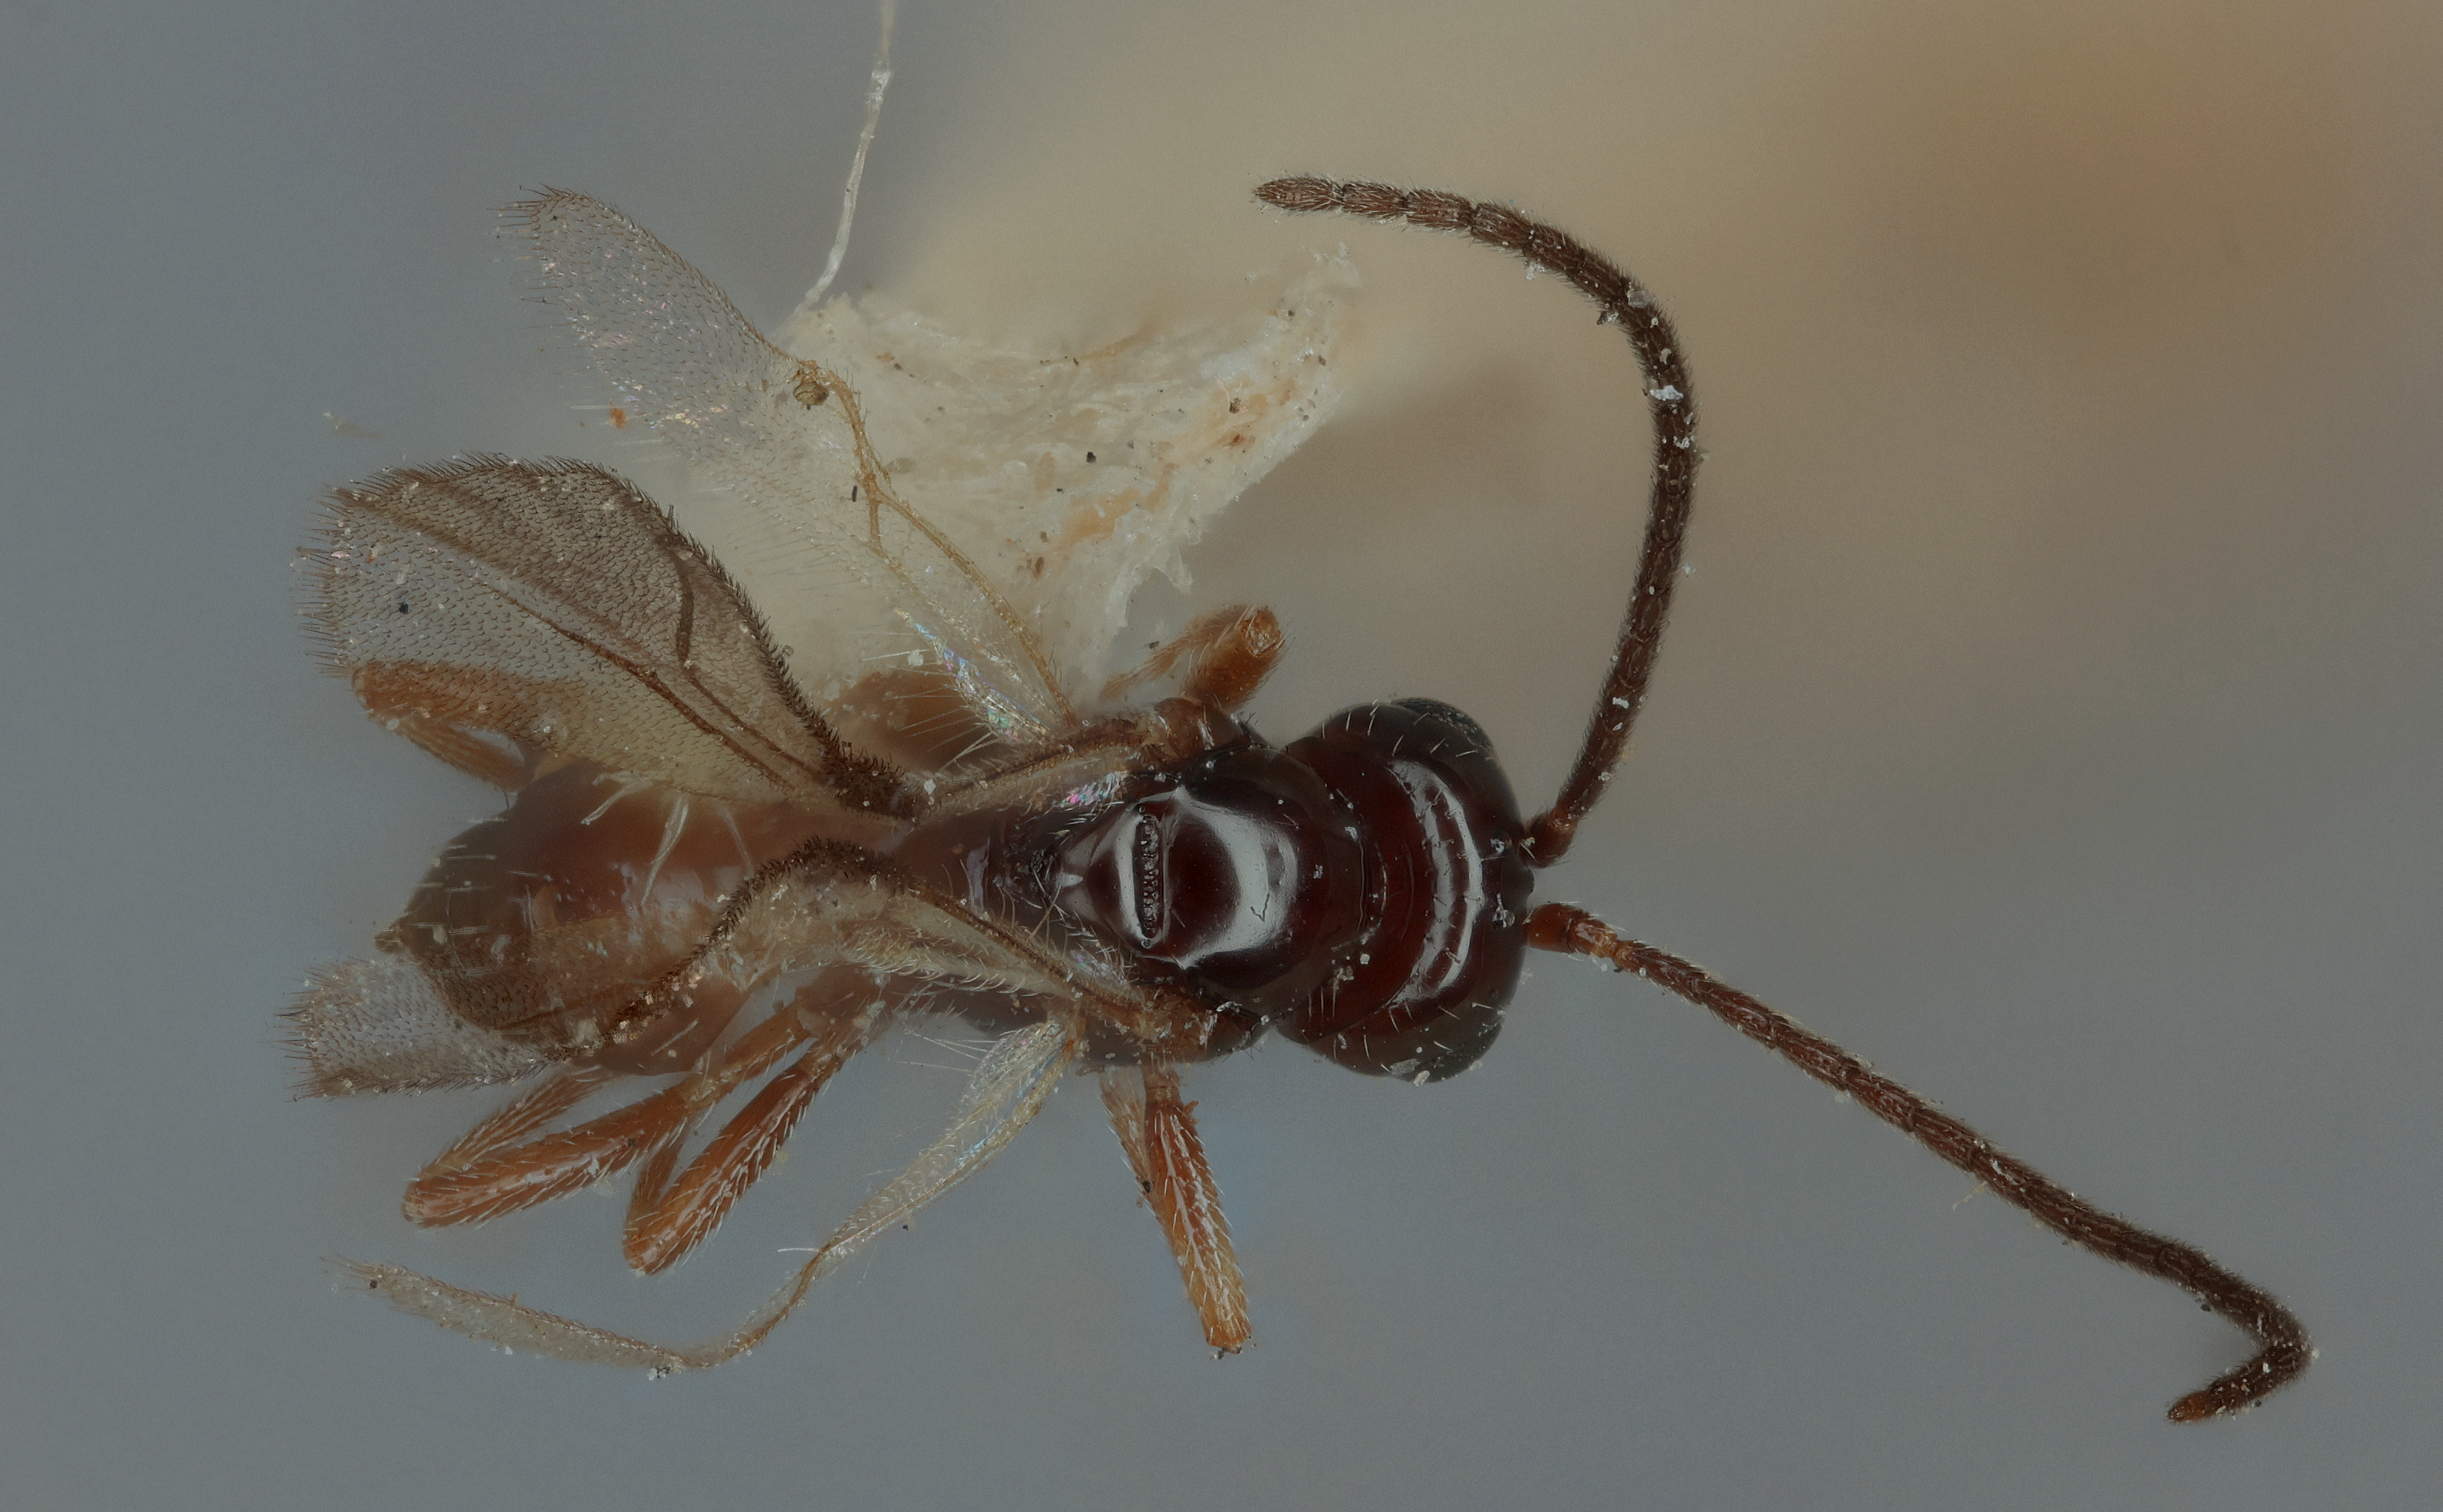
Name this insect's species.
Opius bruneipes
